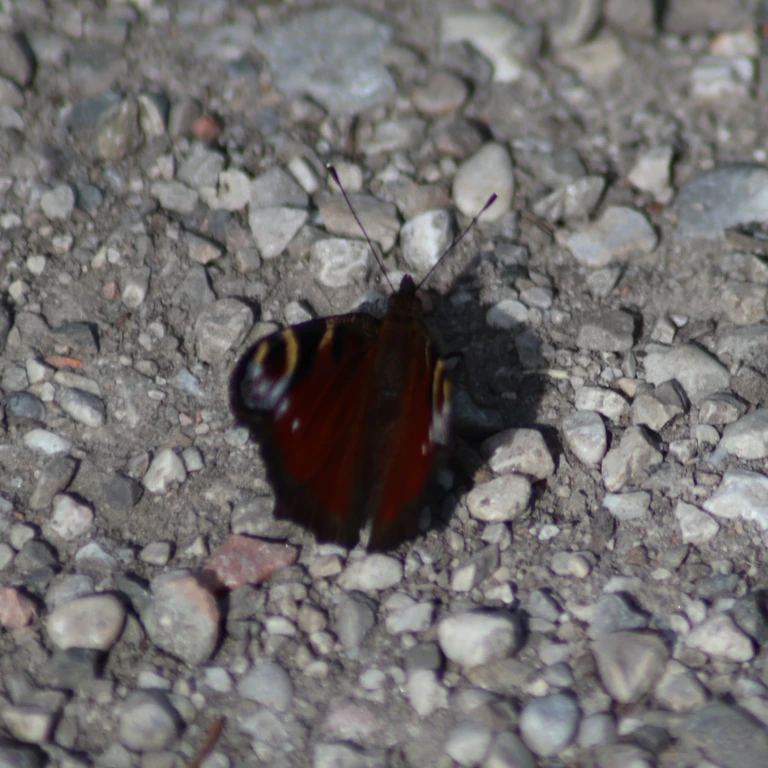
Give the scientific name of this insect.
Aglais io
